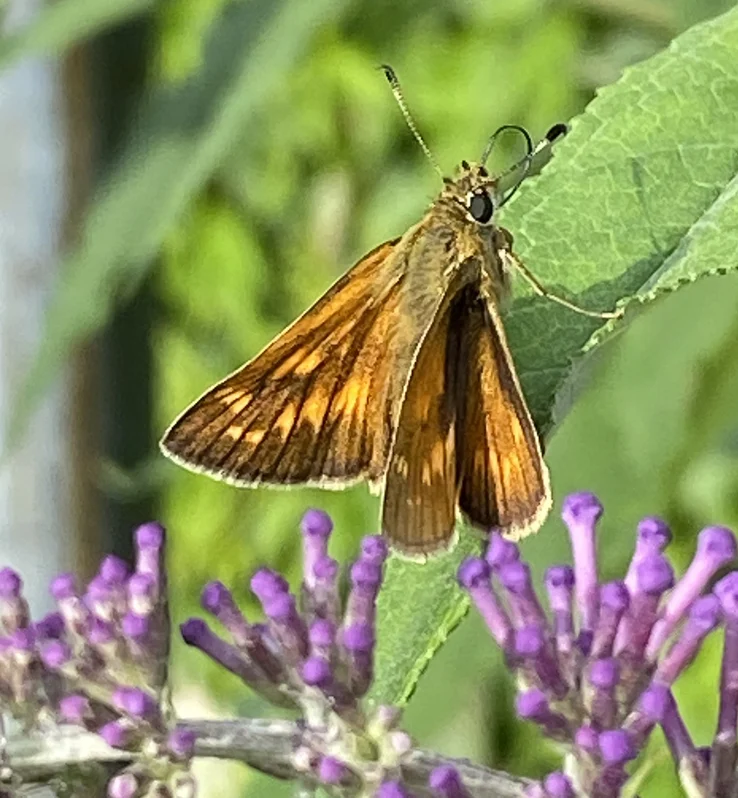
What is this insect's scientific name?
Ochlodes sylvanus (also Ochlodes venata)
